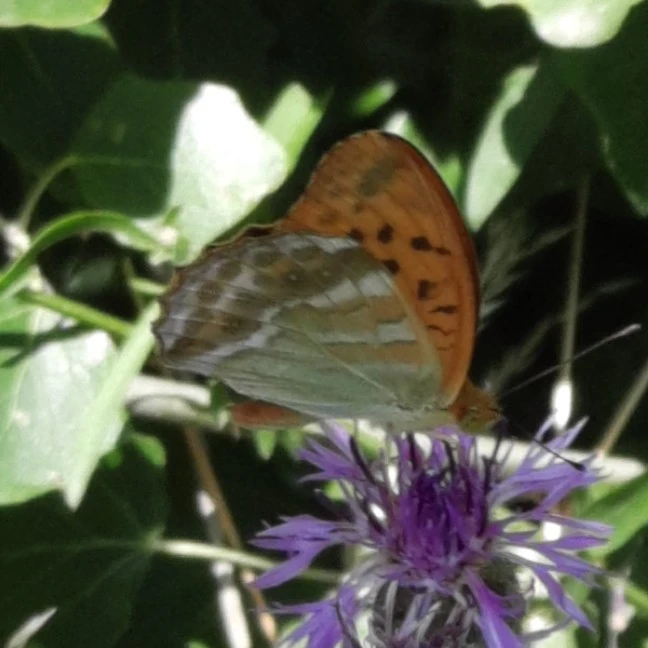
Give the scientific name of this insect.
Argynnis paphia
